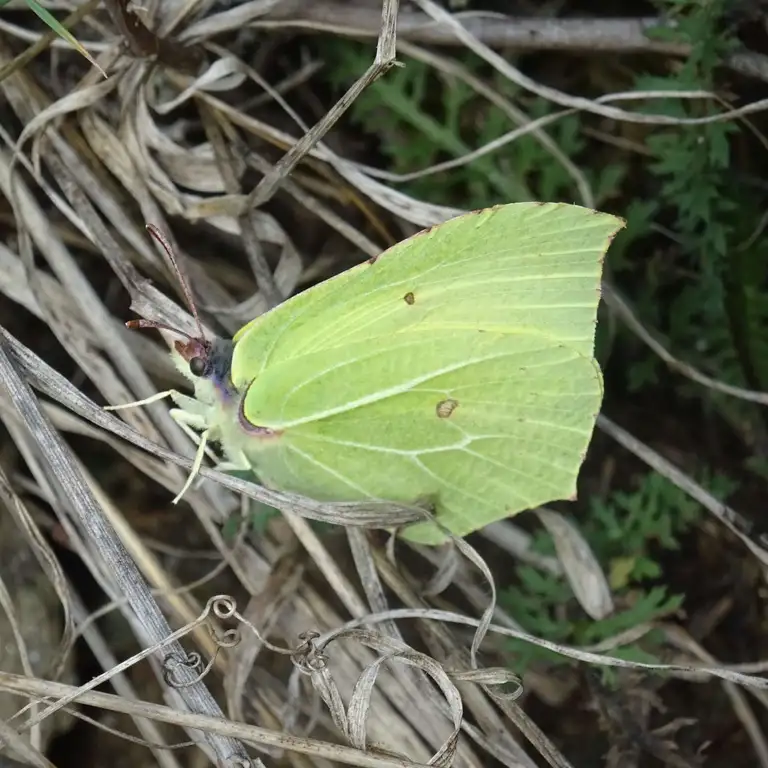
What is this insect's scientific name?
Gonepteryx rhamni
